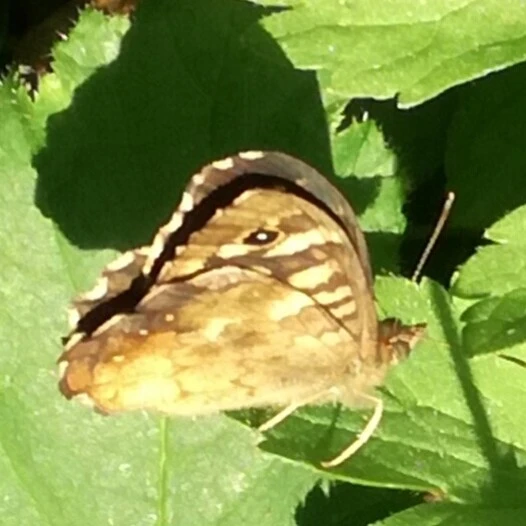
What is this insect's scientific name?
Pararge aegeria
